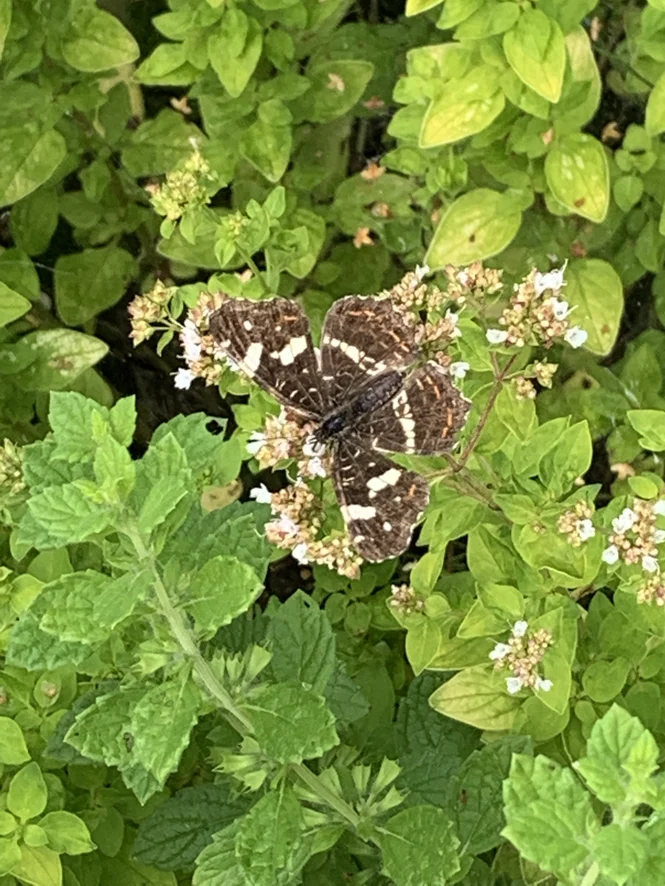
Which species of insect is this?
Araschnia levana
